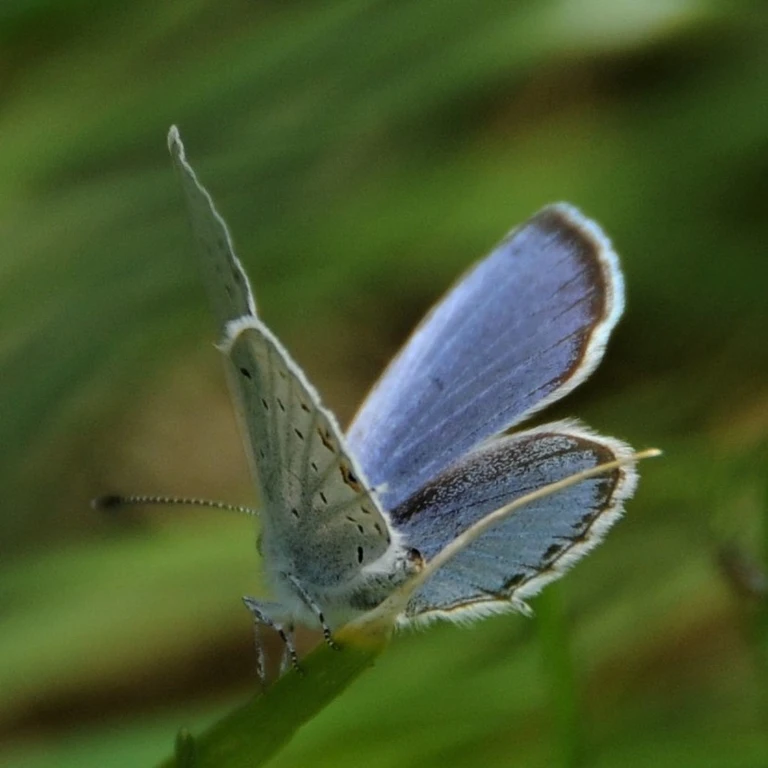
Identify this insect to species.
Cupido argiades (also Elkalyce argiades)
